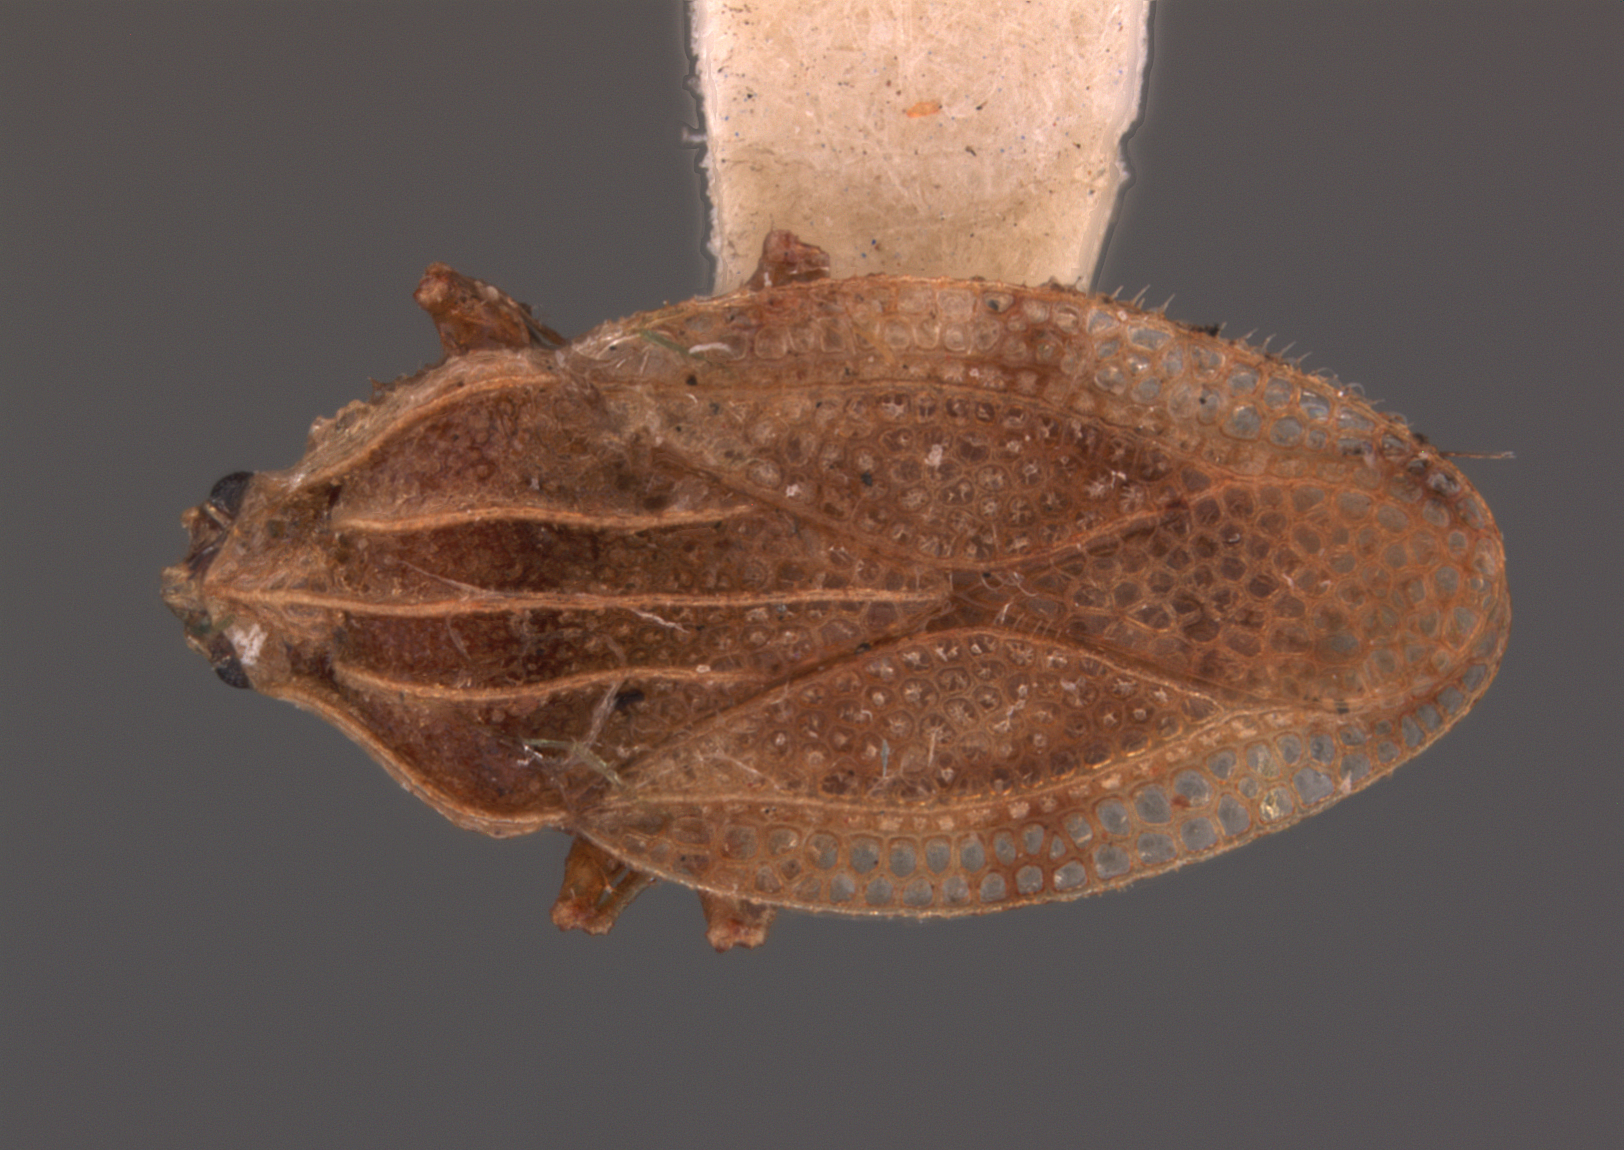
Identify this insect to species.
Tingis consaepta
